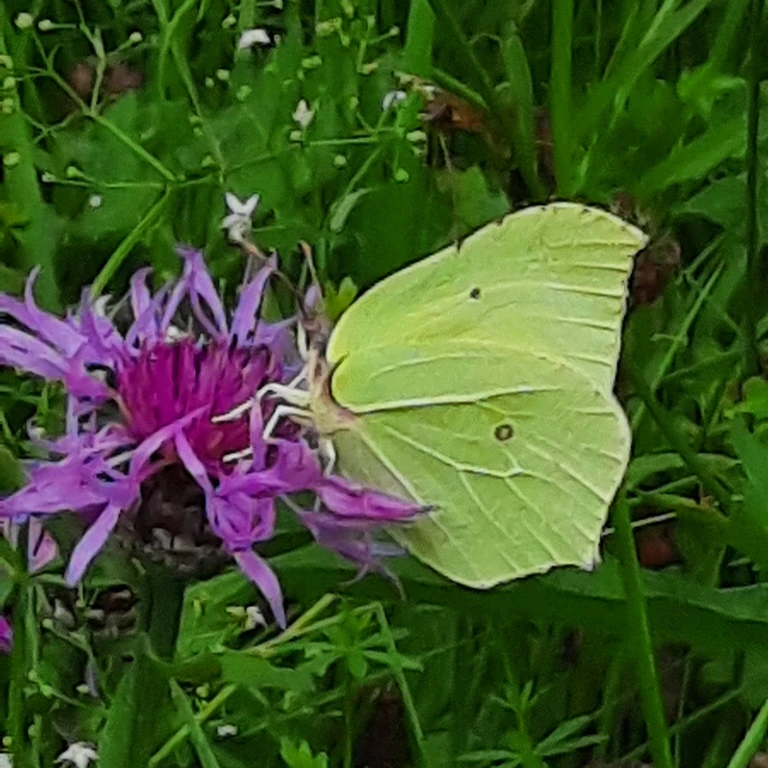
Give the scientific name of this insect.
Gonepteryx rhamni
